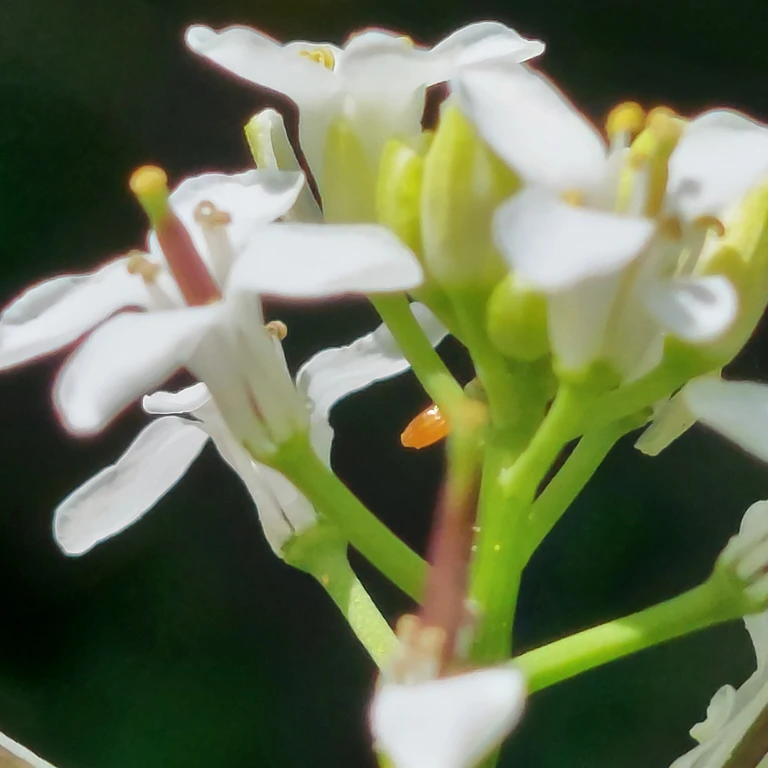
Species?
Anthocharis cardamines
